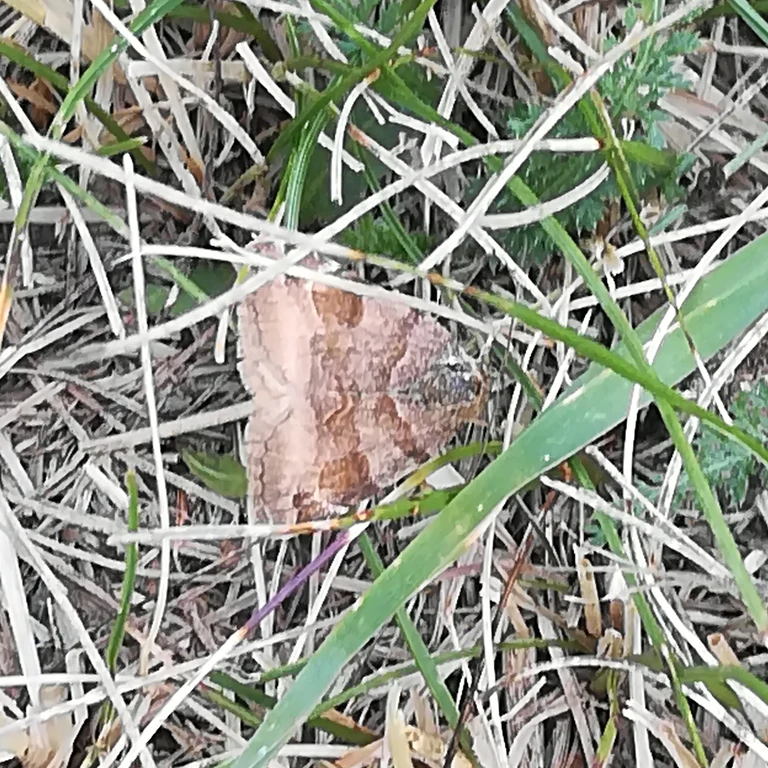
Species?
Euclidia glyphica
